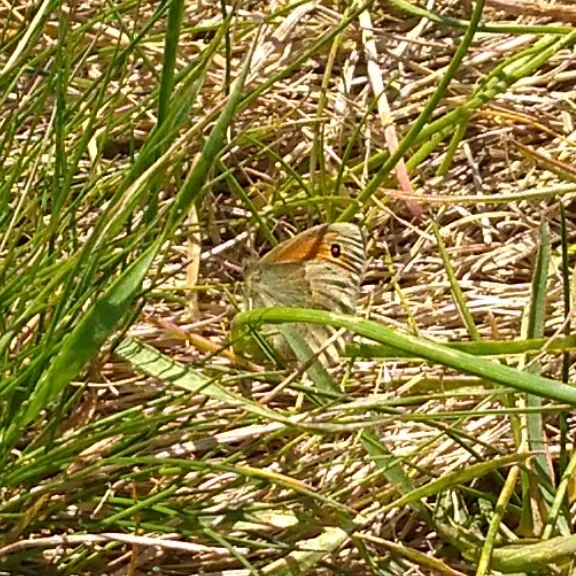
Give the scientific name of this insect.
Coenonympha pamphilus
